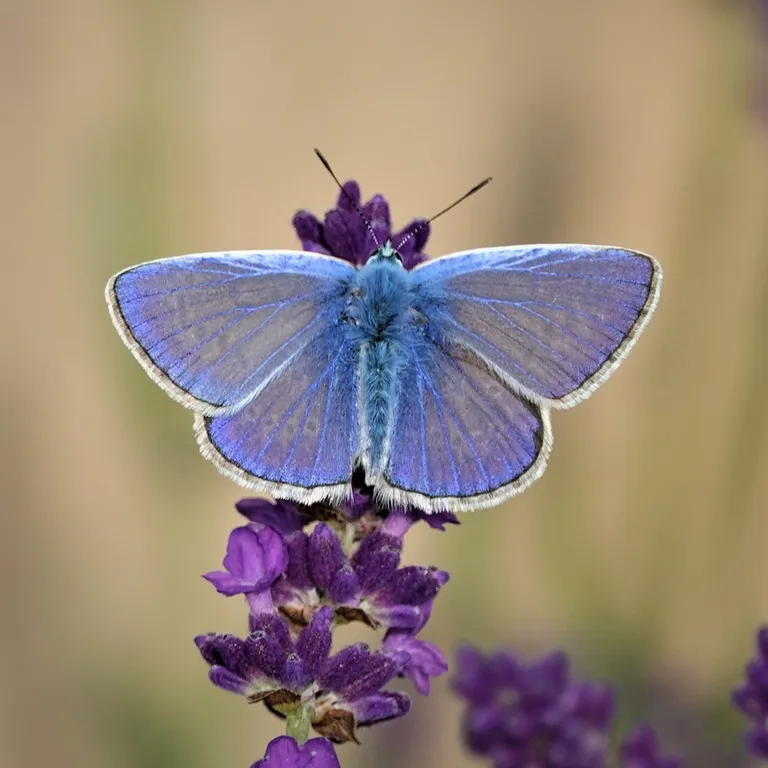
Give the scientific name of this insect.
Polyommatus icarus
